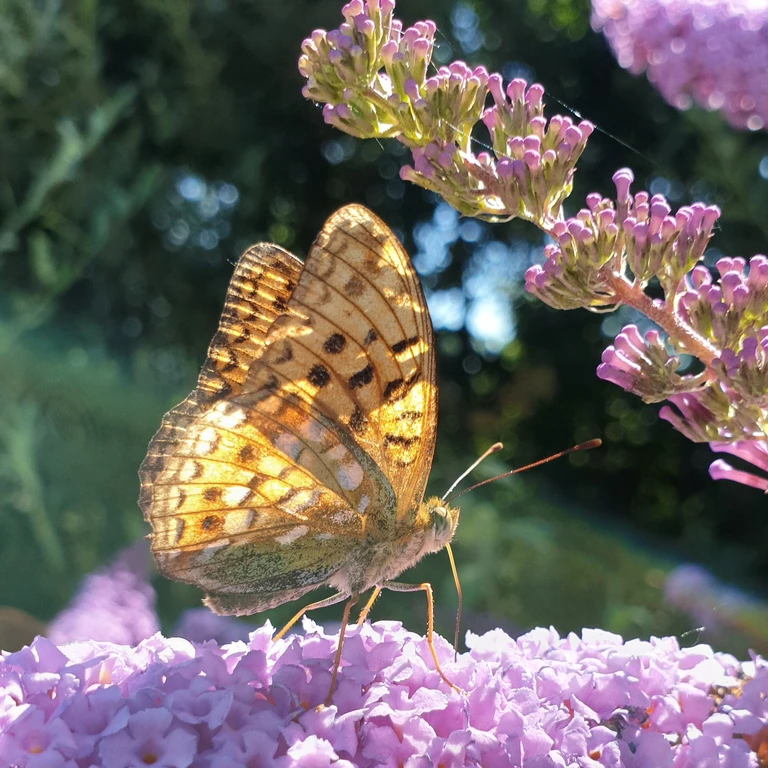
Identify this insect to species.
Speyeria aglaja
